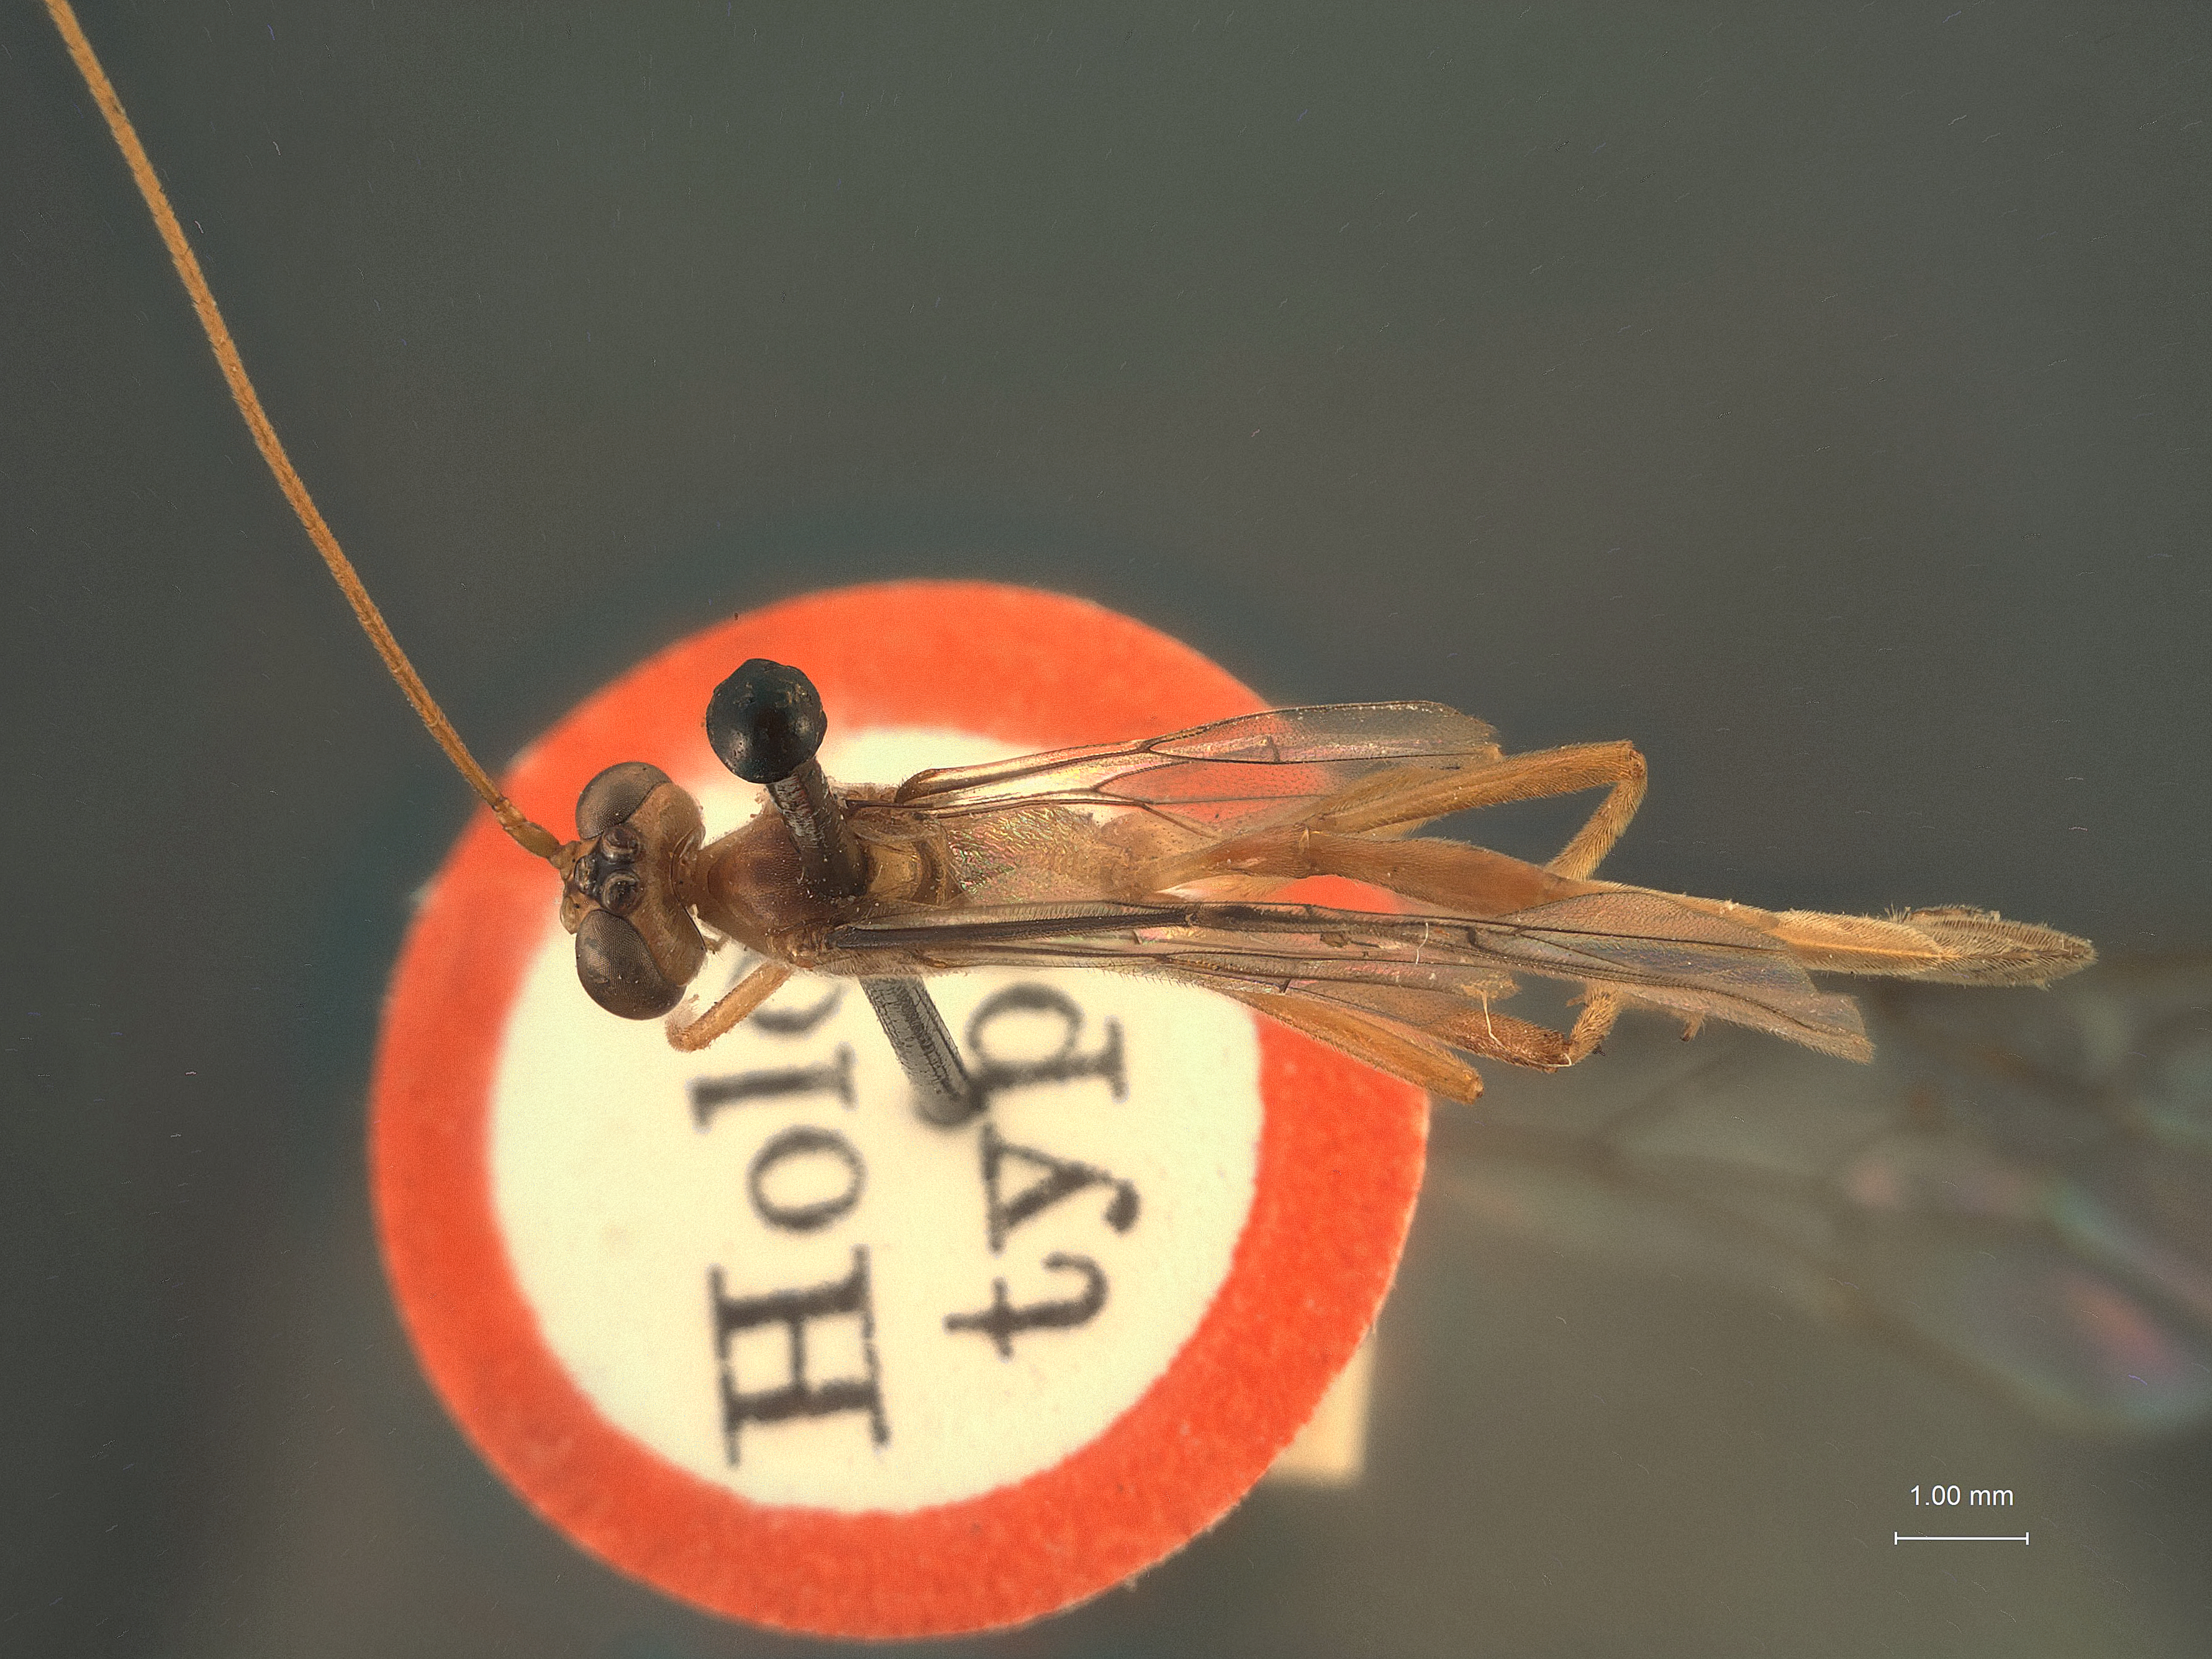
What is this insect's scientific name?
Enicospilus miscophus
